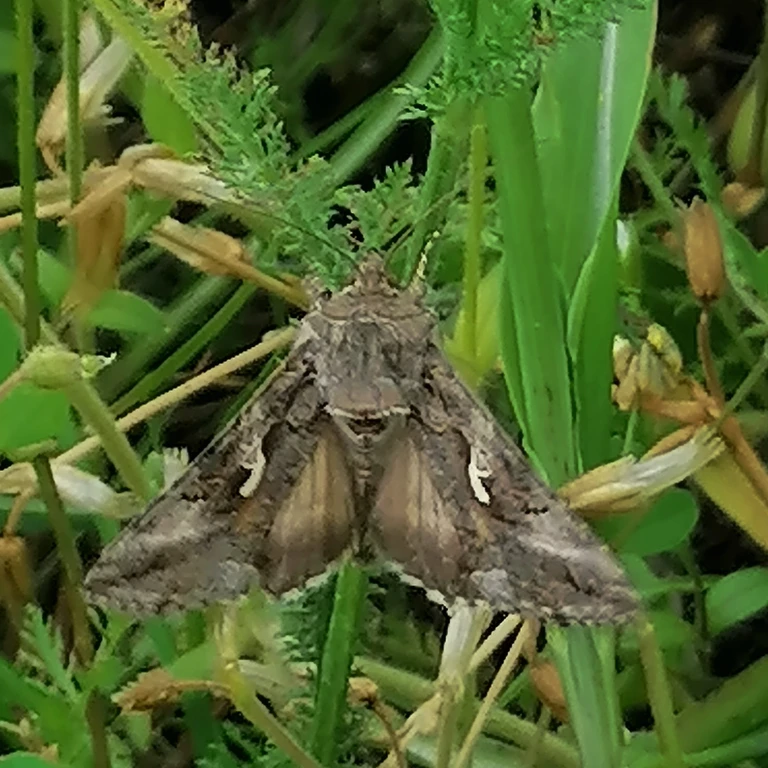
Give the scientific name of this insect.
Autographa gamma
